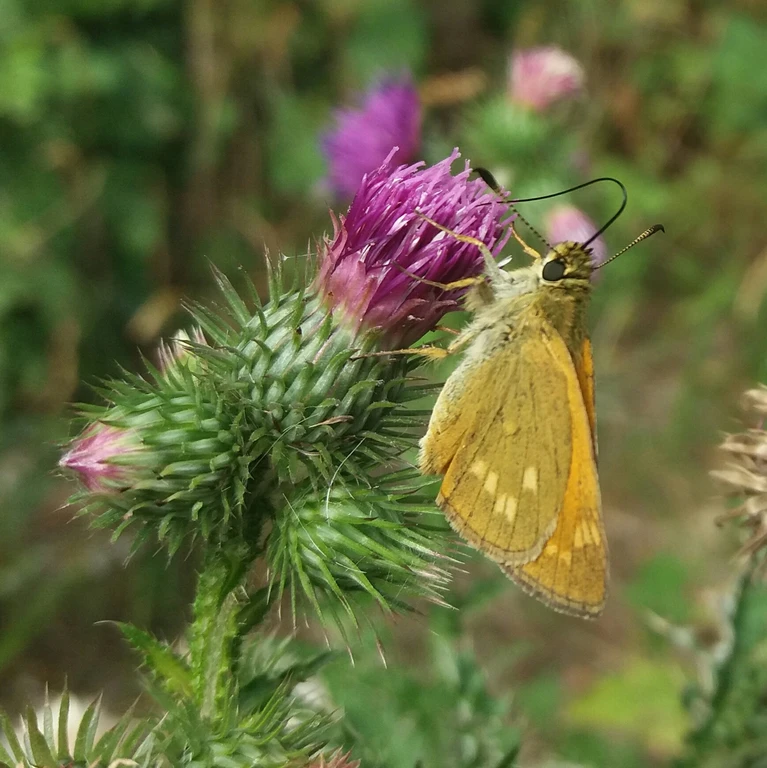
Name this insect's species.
Ochlodes sylvanus (also Ochlodes venata)
